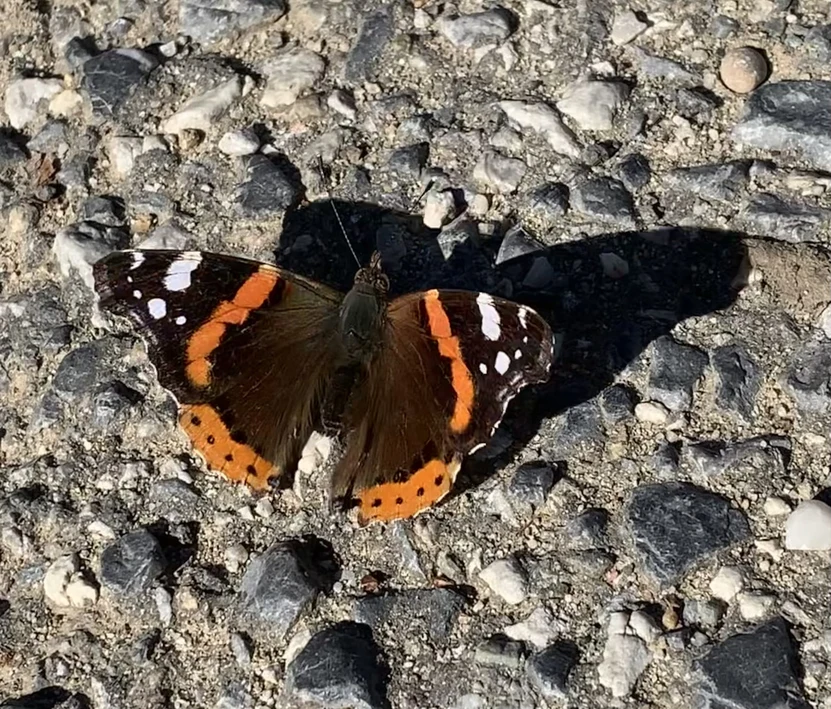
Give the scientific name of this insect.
Vanessa atalanta
